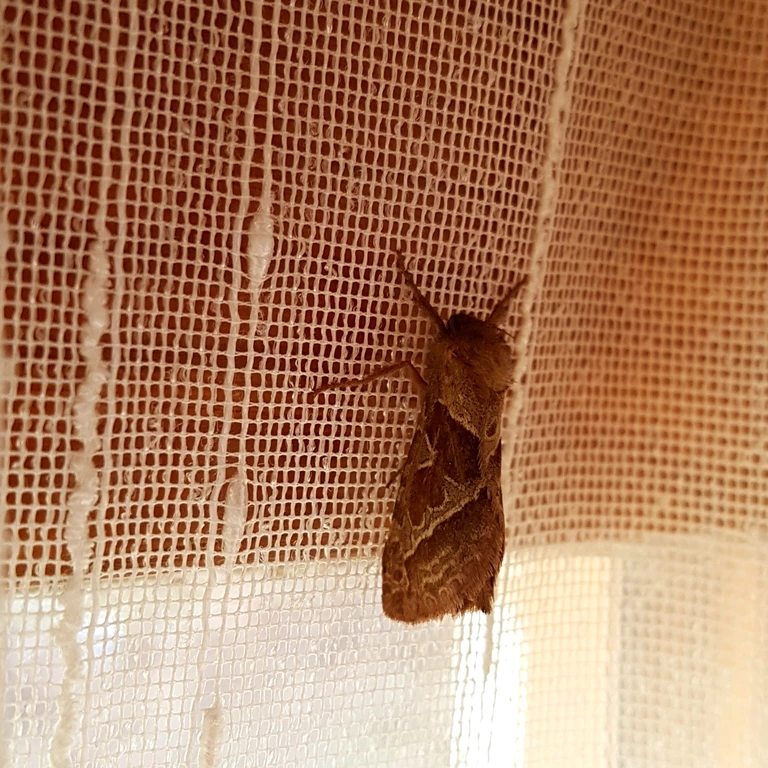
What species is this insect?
Triodia sylvina
